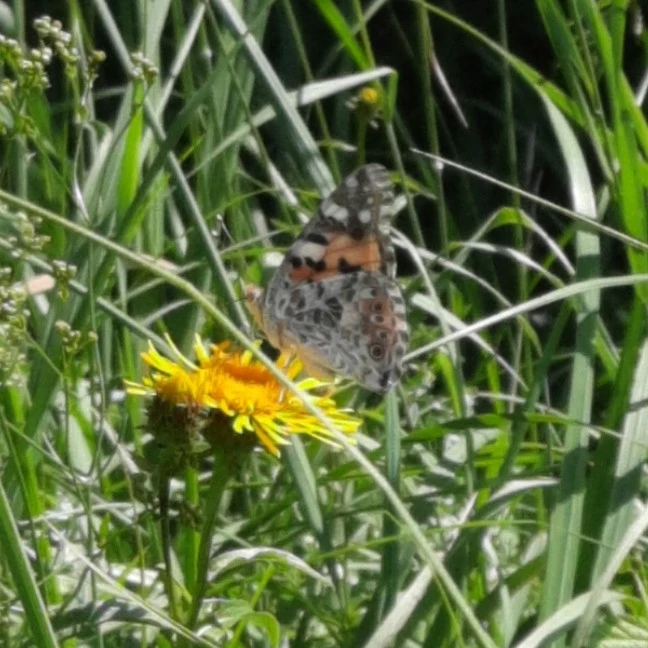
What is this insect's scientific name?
Vanessa cardui
